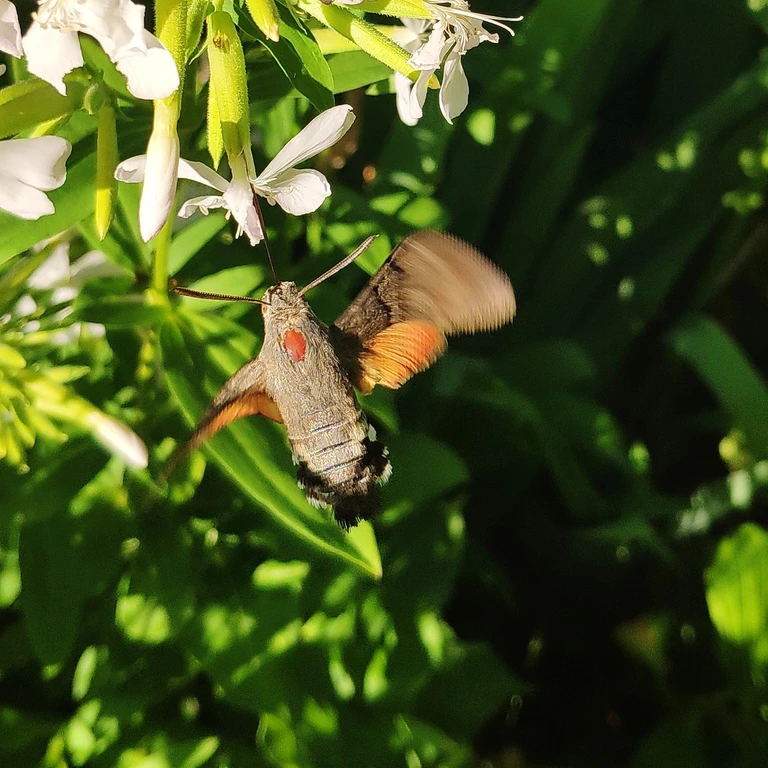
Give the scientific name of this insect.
Macroglossum stellatarum
